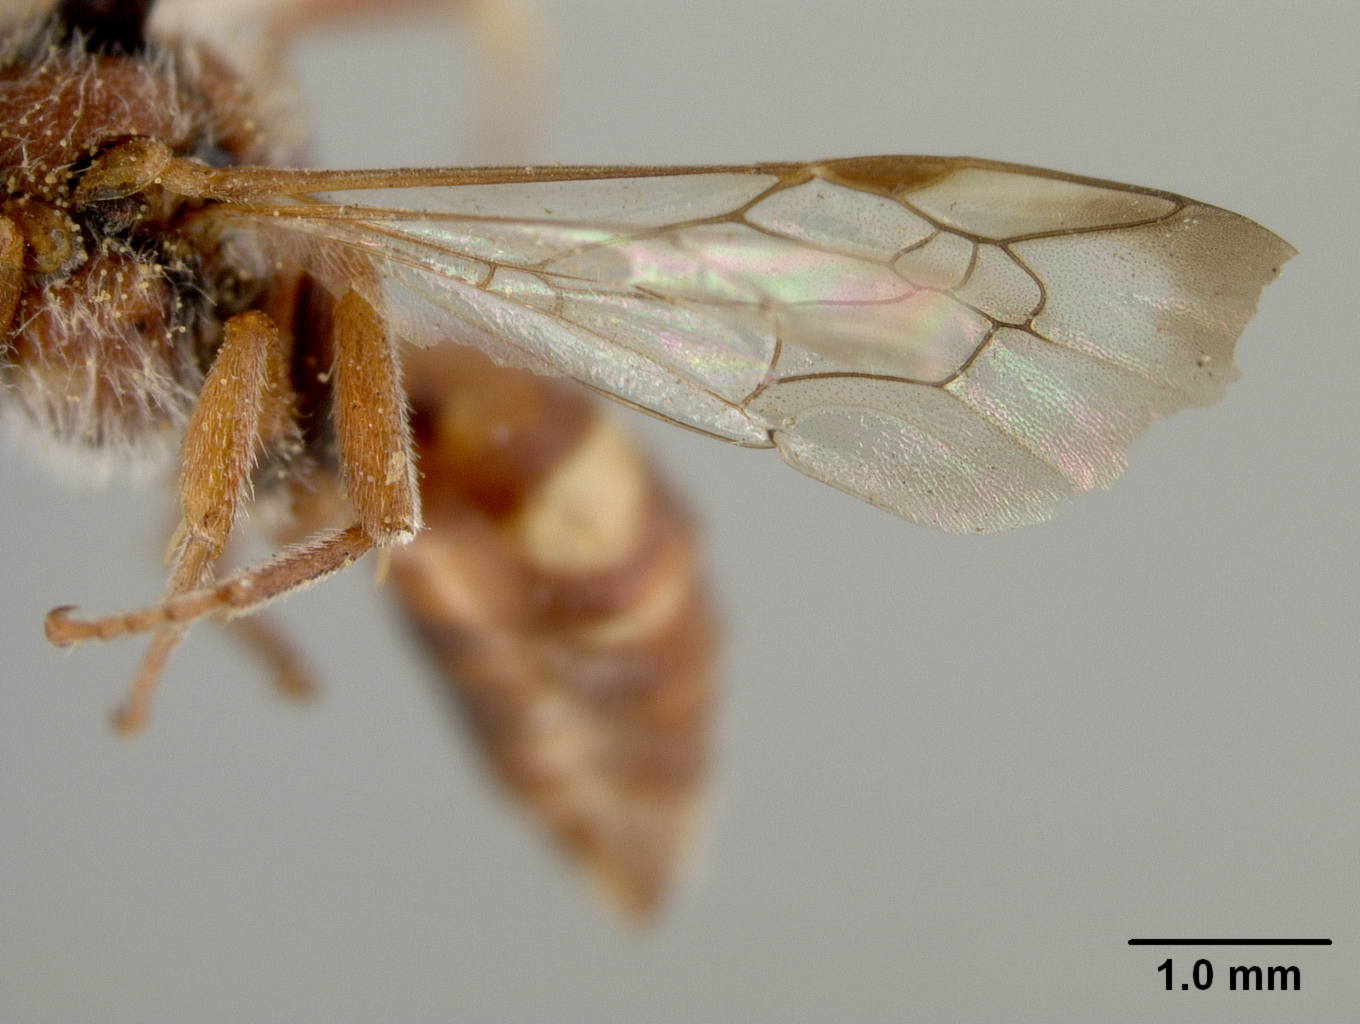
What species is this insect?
Nomada rubrella
